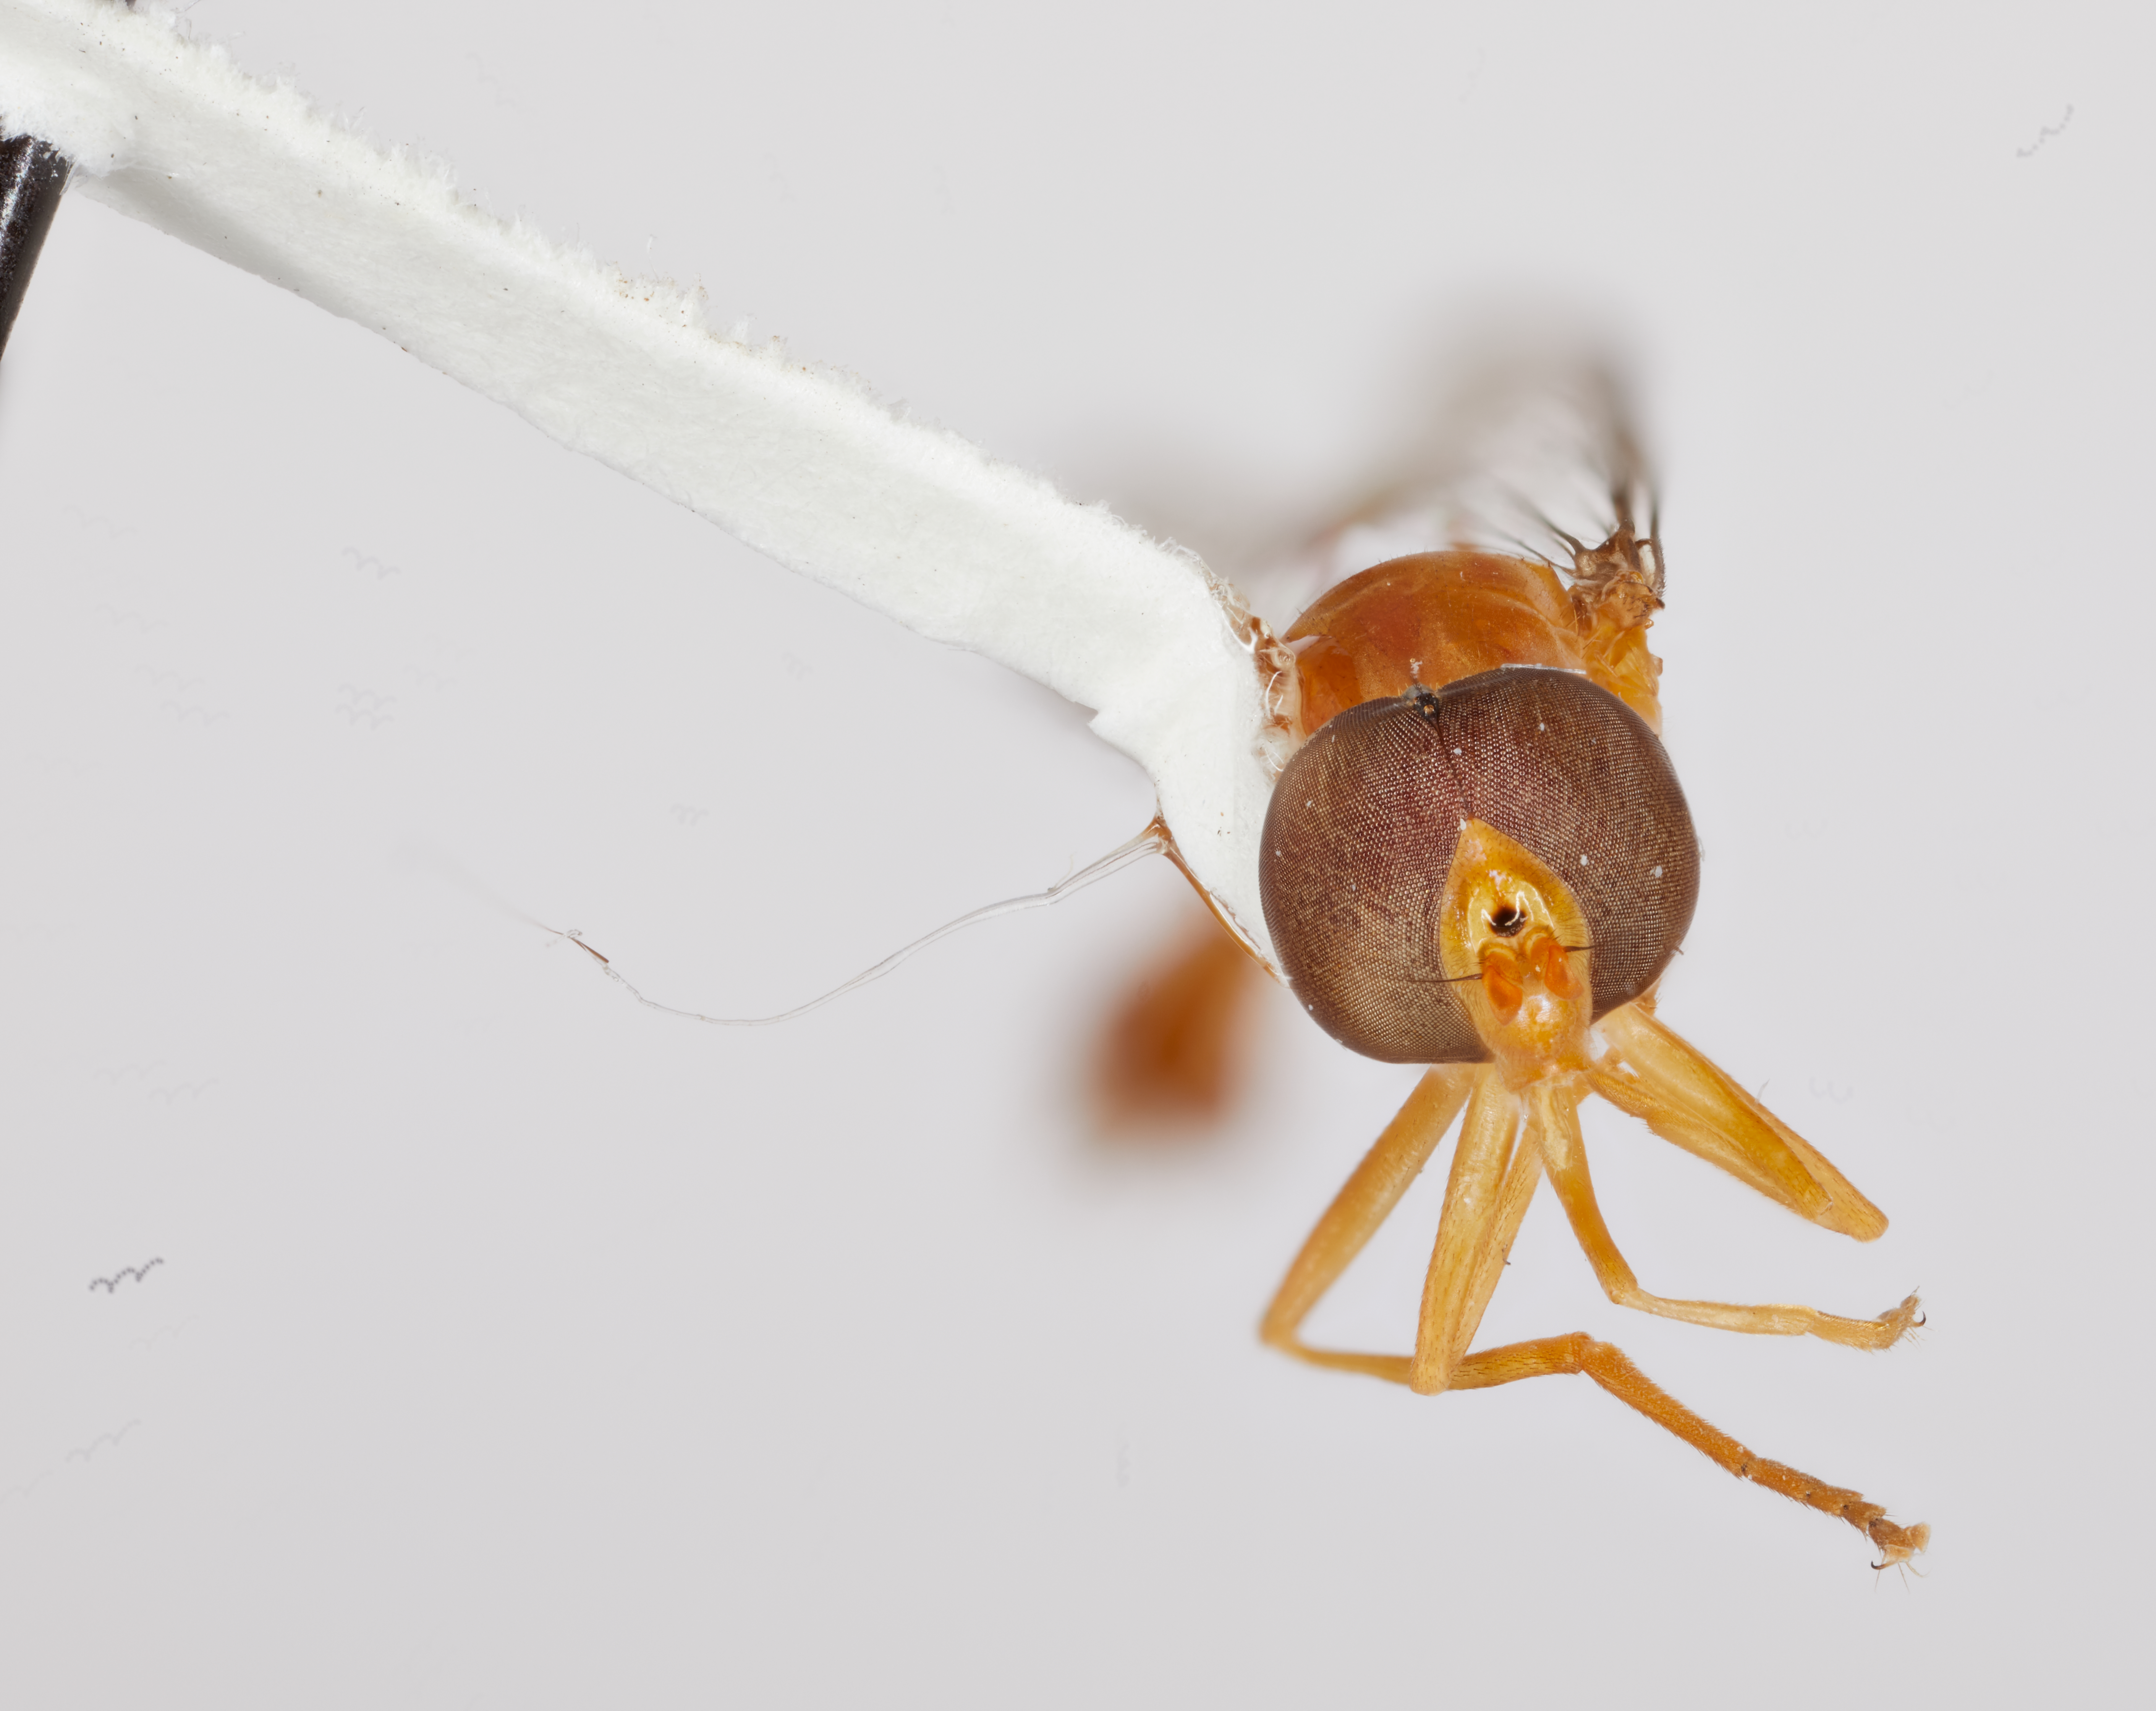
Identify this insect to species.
Ocyptamus ferrugineus
